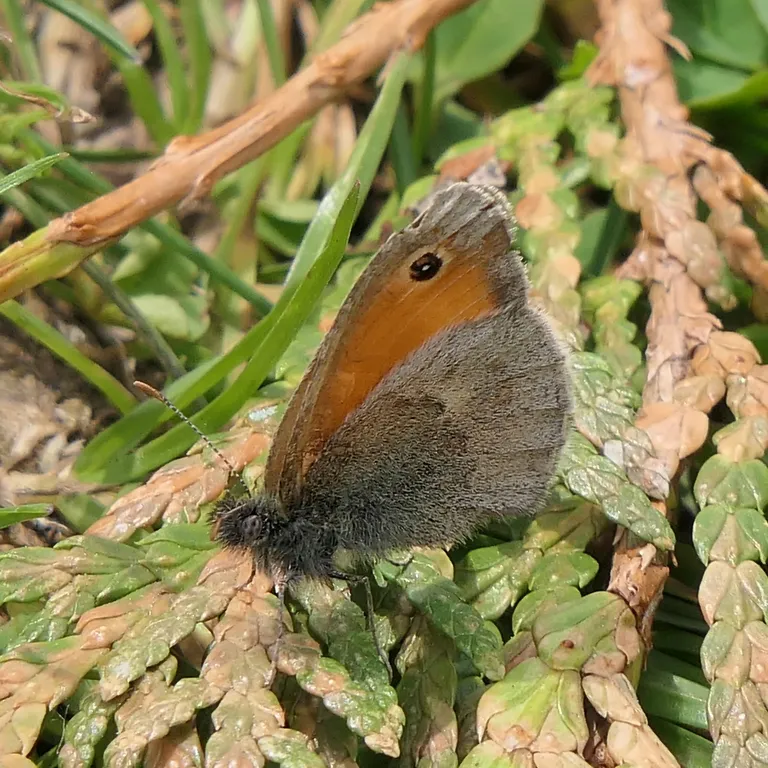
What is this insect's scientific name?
Coenonympha pamphilus
